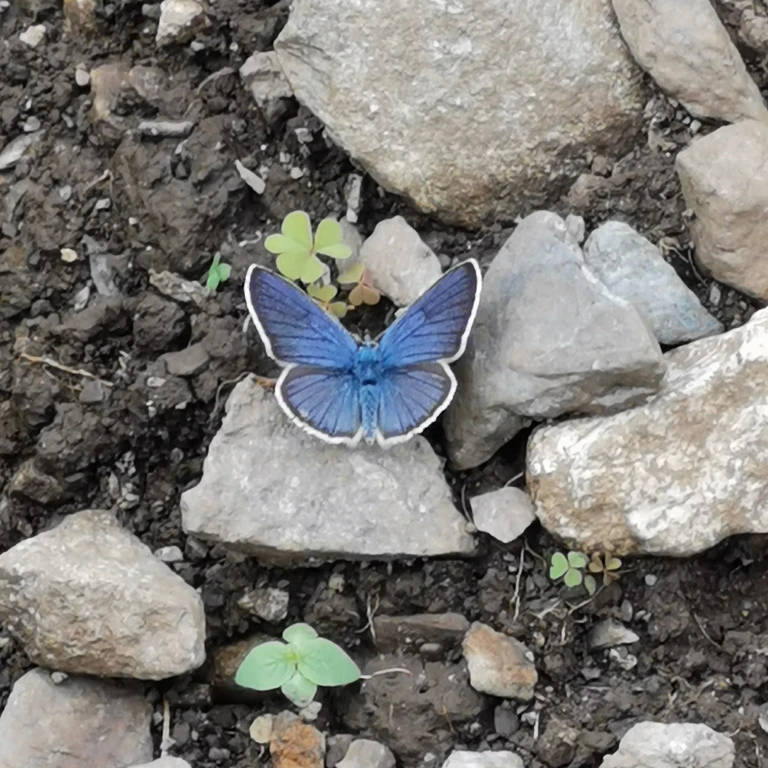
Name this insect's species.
Cyaniris semiargus
